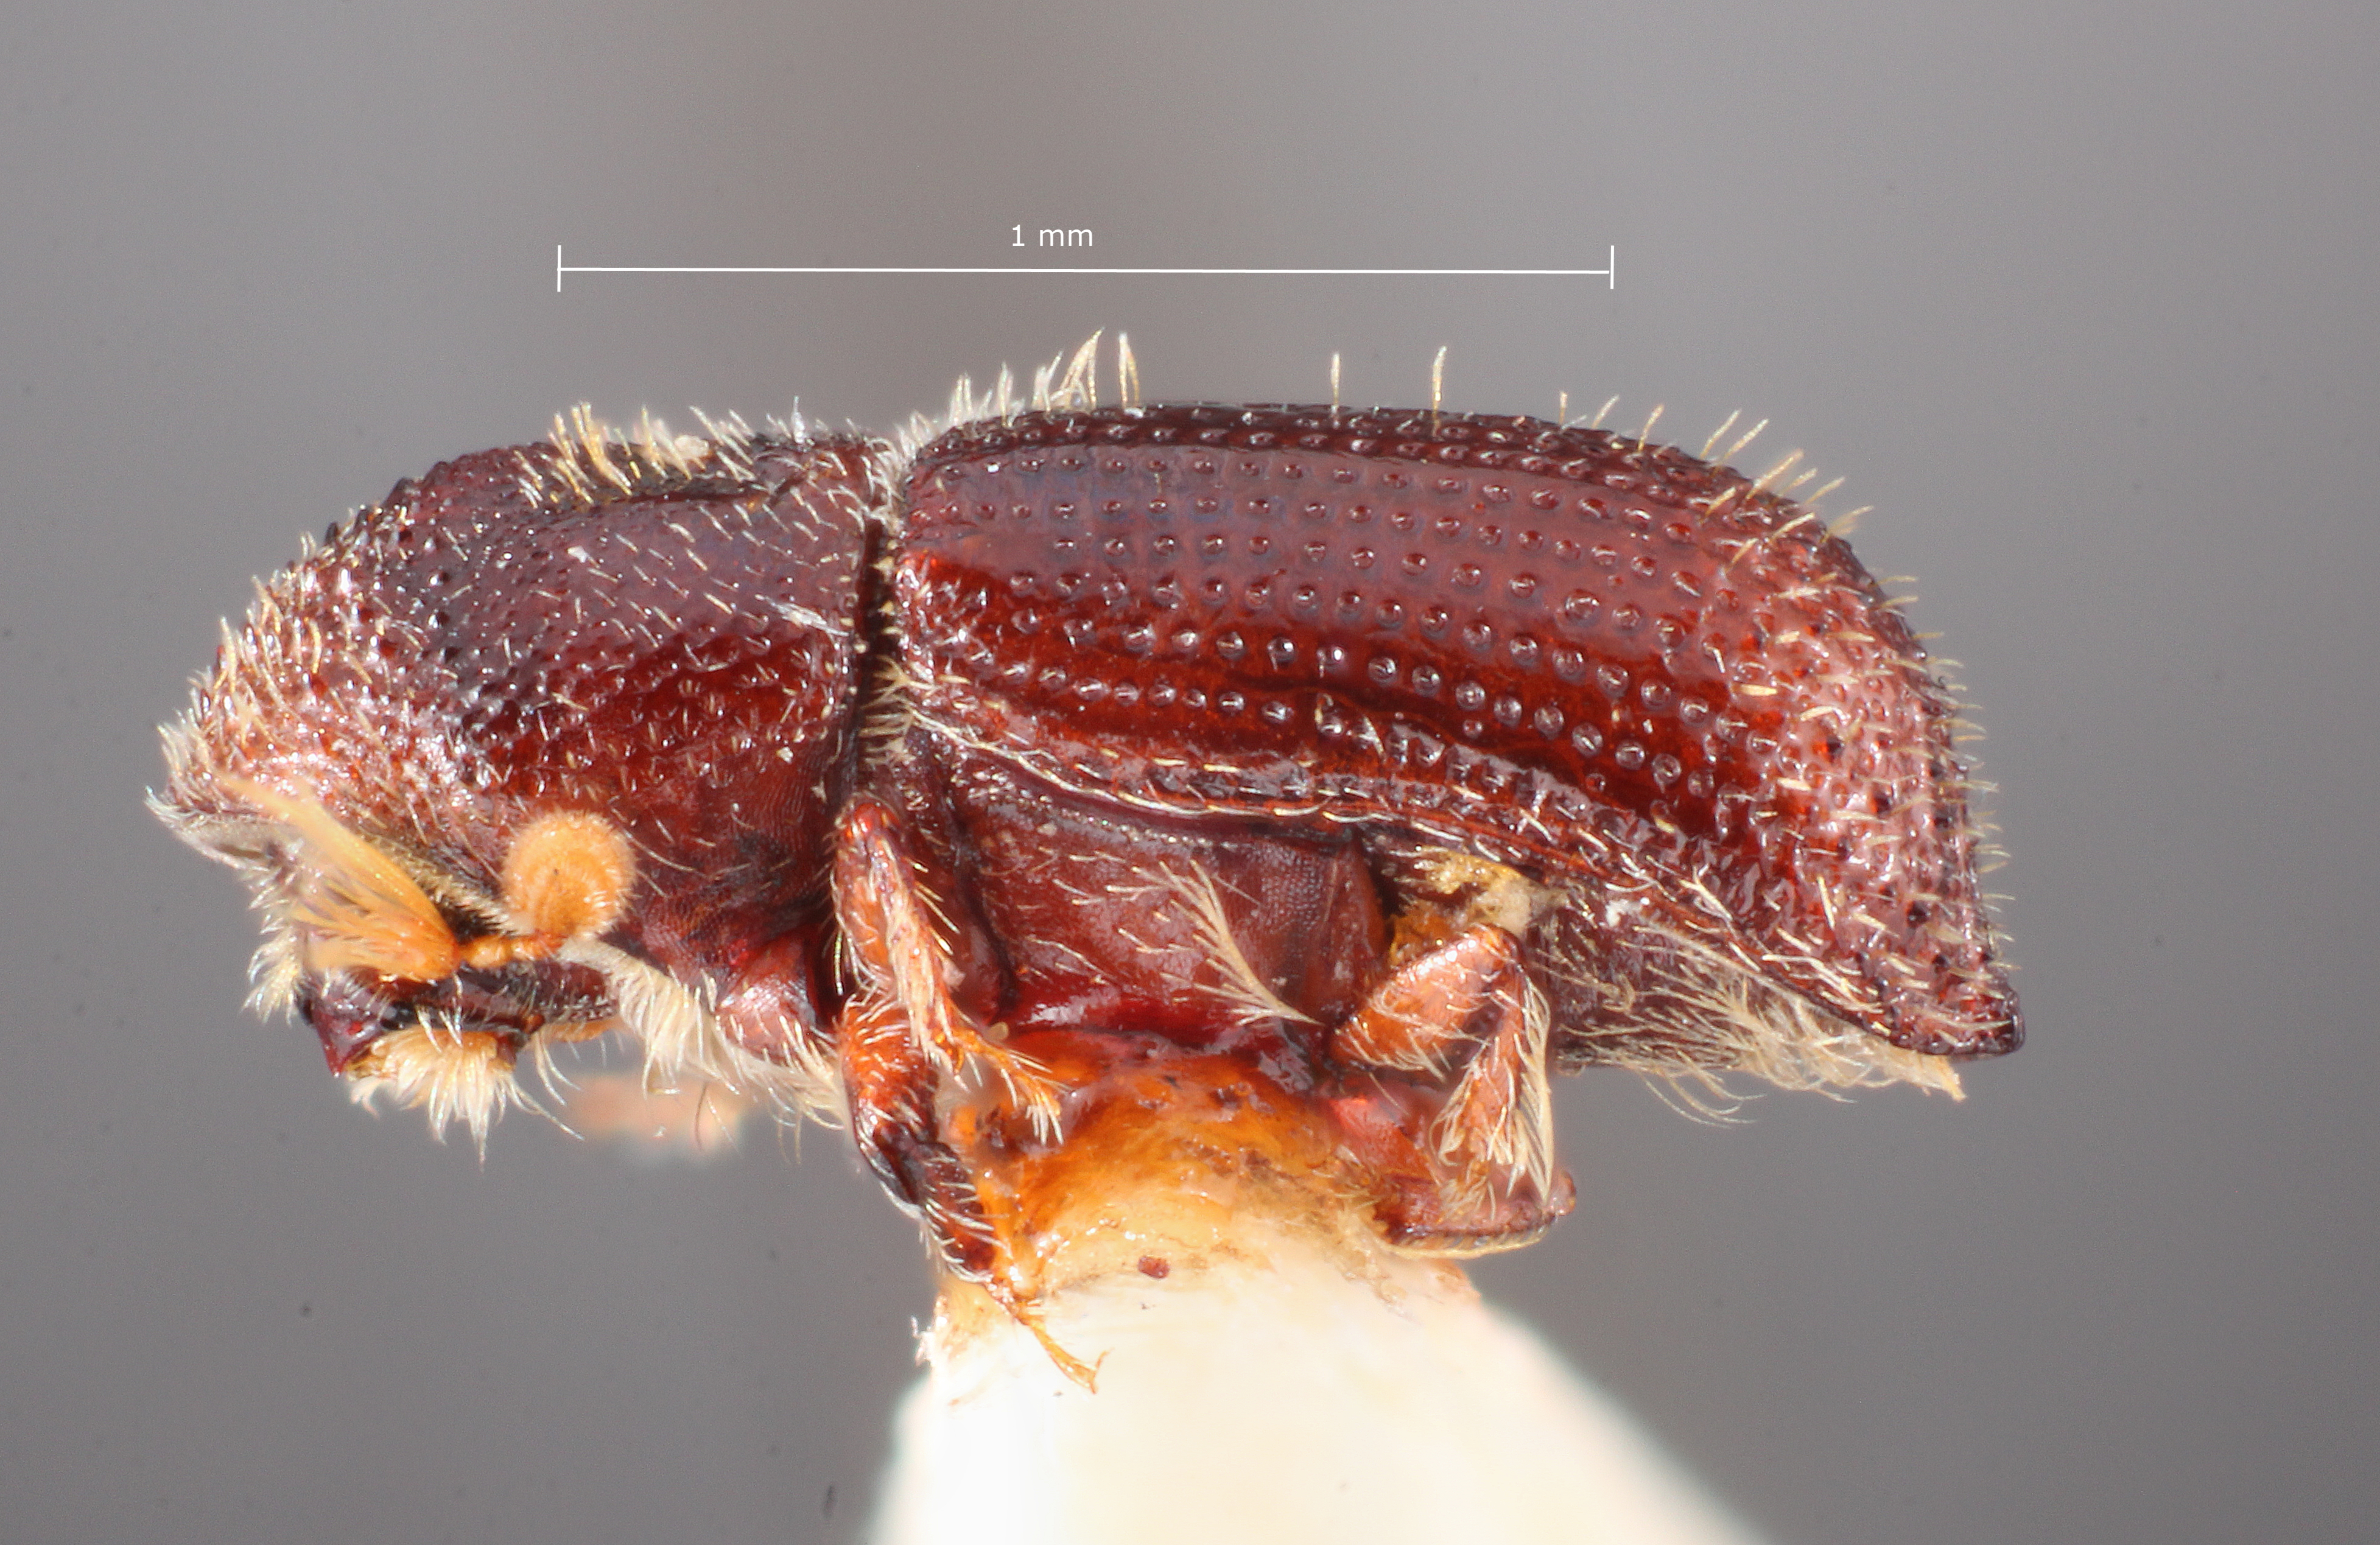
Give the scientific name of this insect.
Micracis cubensis
